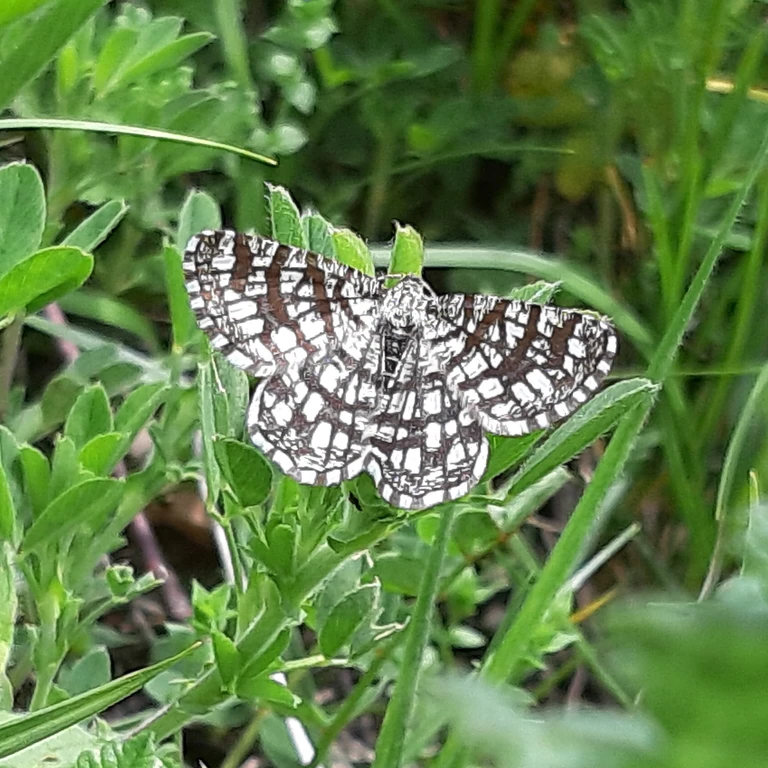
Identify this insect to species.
Chiasmia clathrata
